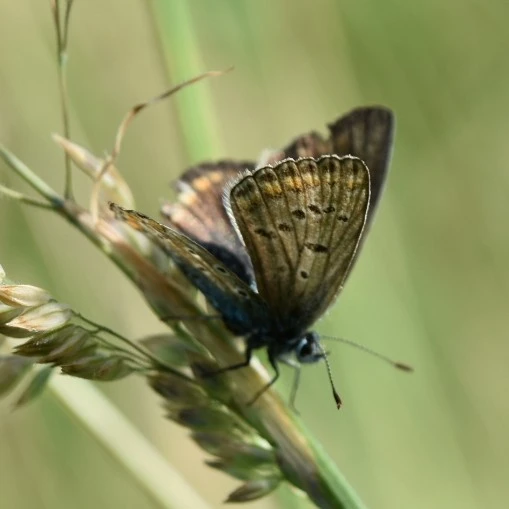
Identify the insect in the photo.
Polyommatus icarus
